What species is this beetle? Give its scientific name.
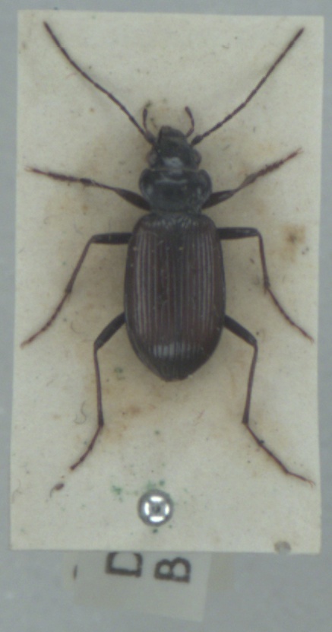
Nebria rufescens
